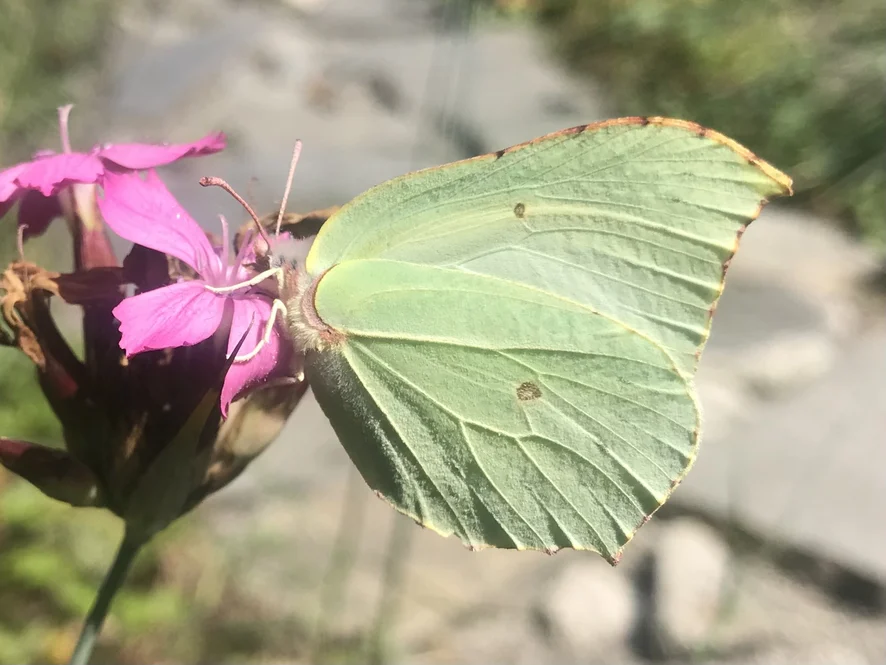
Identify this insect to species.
Gonepteryx rhamni
